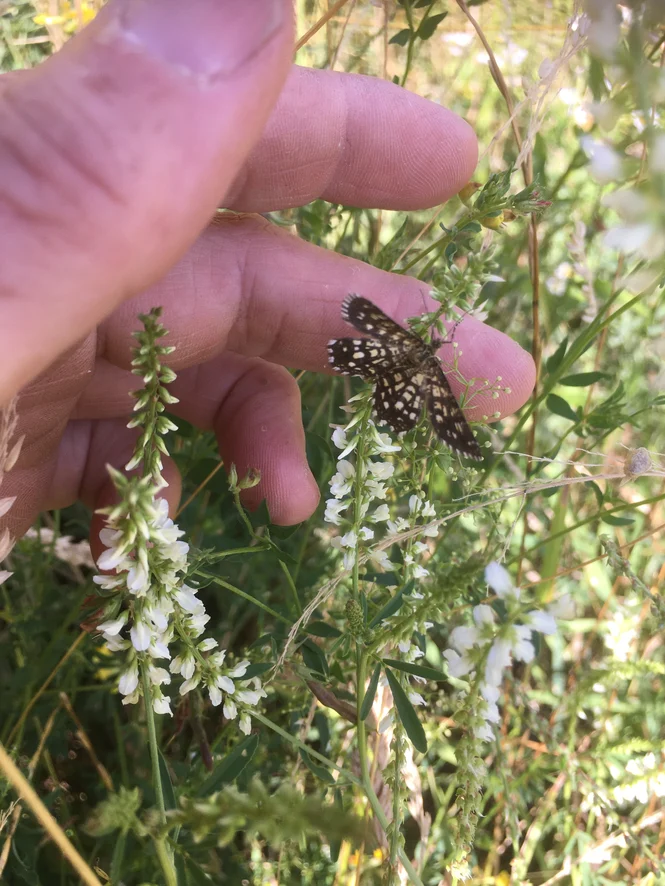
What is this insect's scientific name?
Chiasmia clathrata
